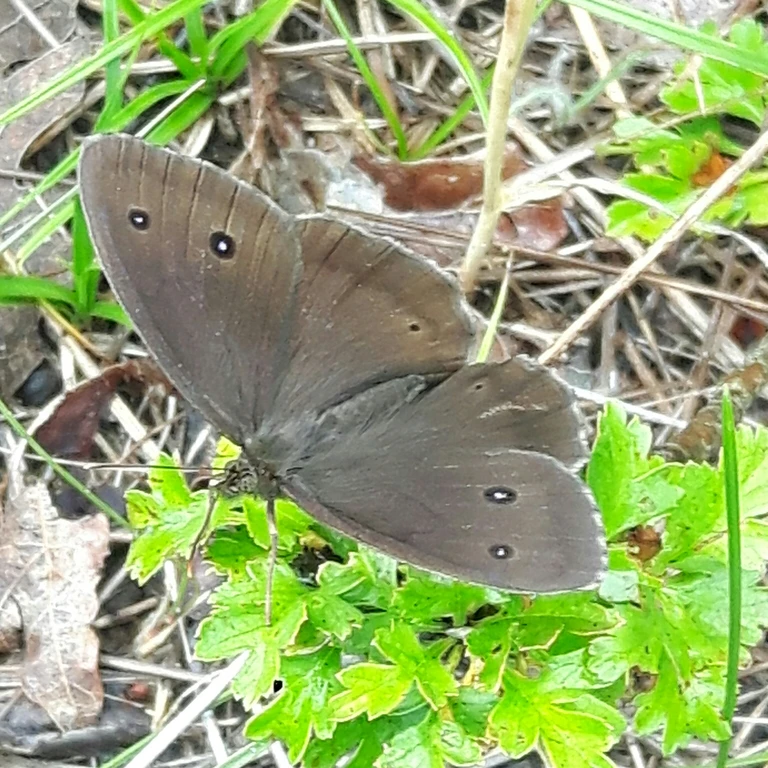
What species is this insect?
Minois dryas
